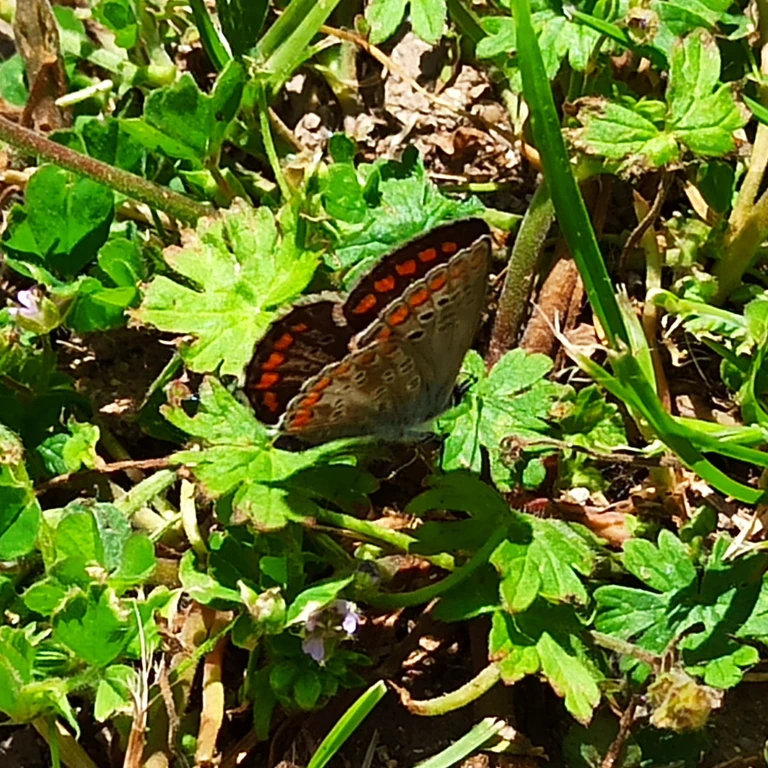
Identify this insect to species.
Aricia agestis/artaxerxes
